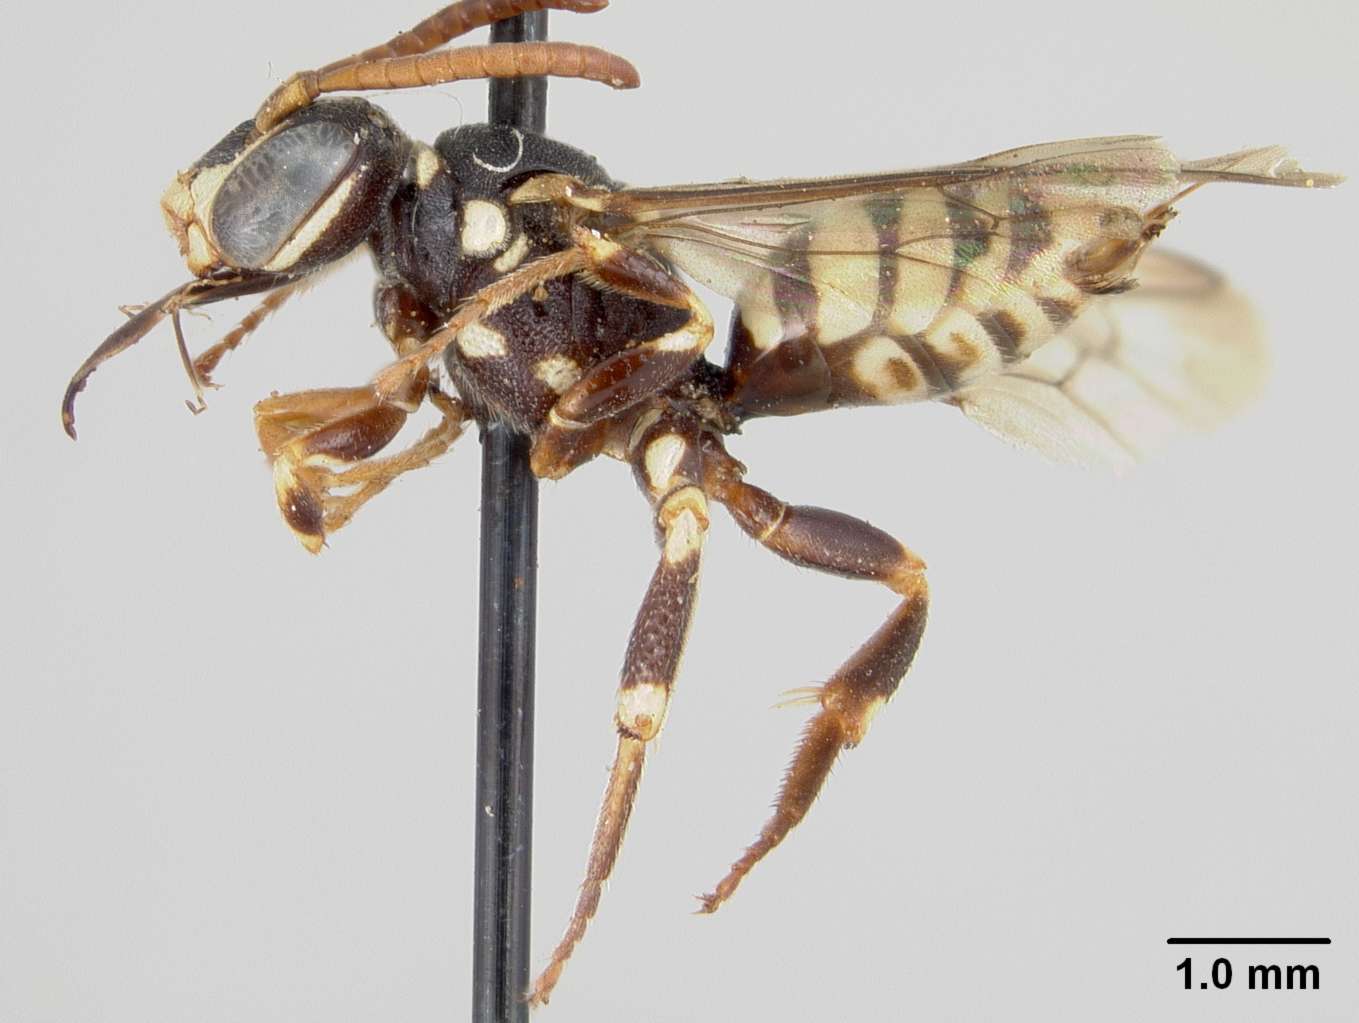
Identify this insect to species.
Nomada mutans
